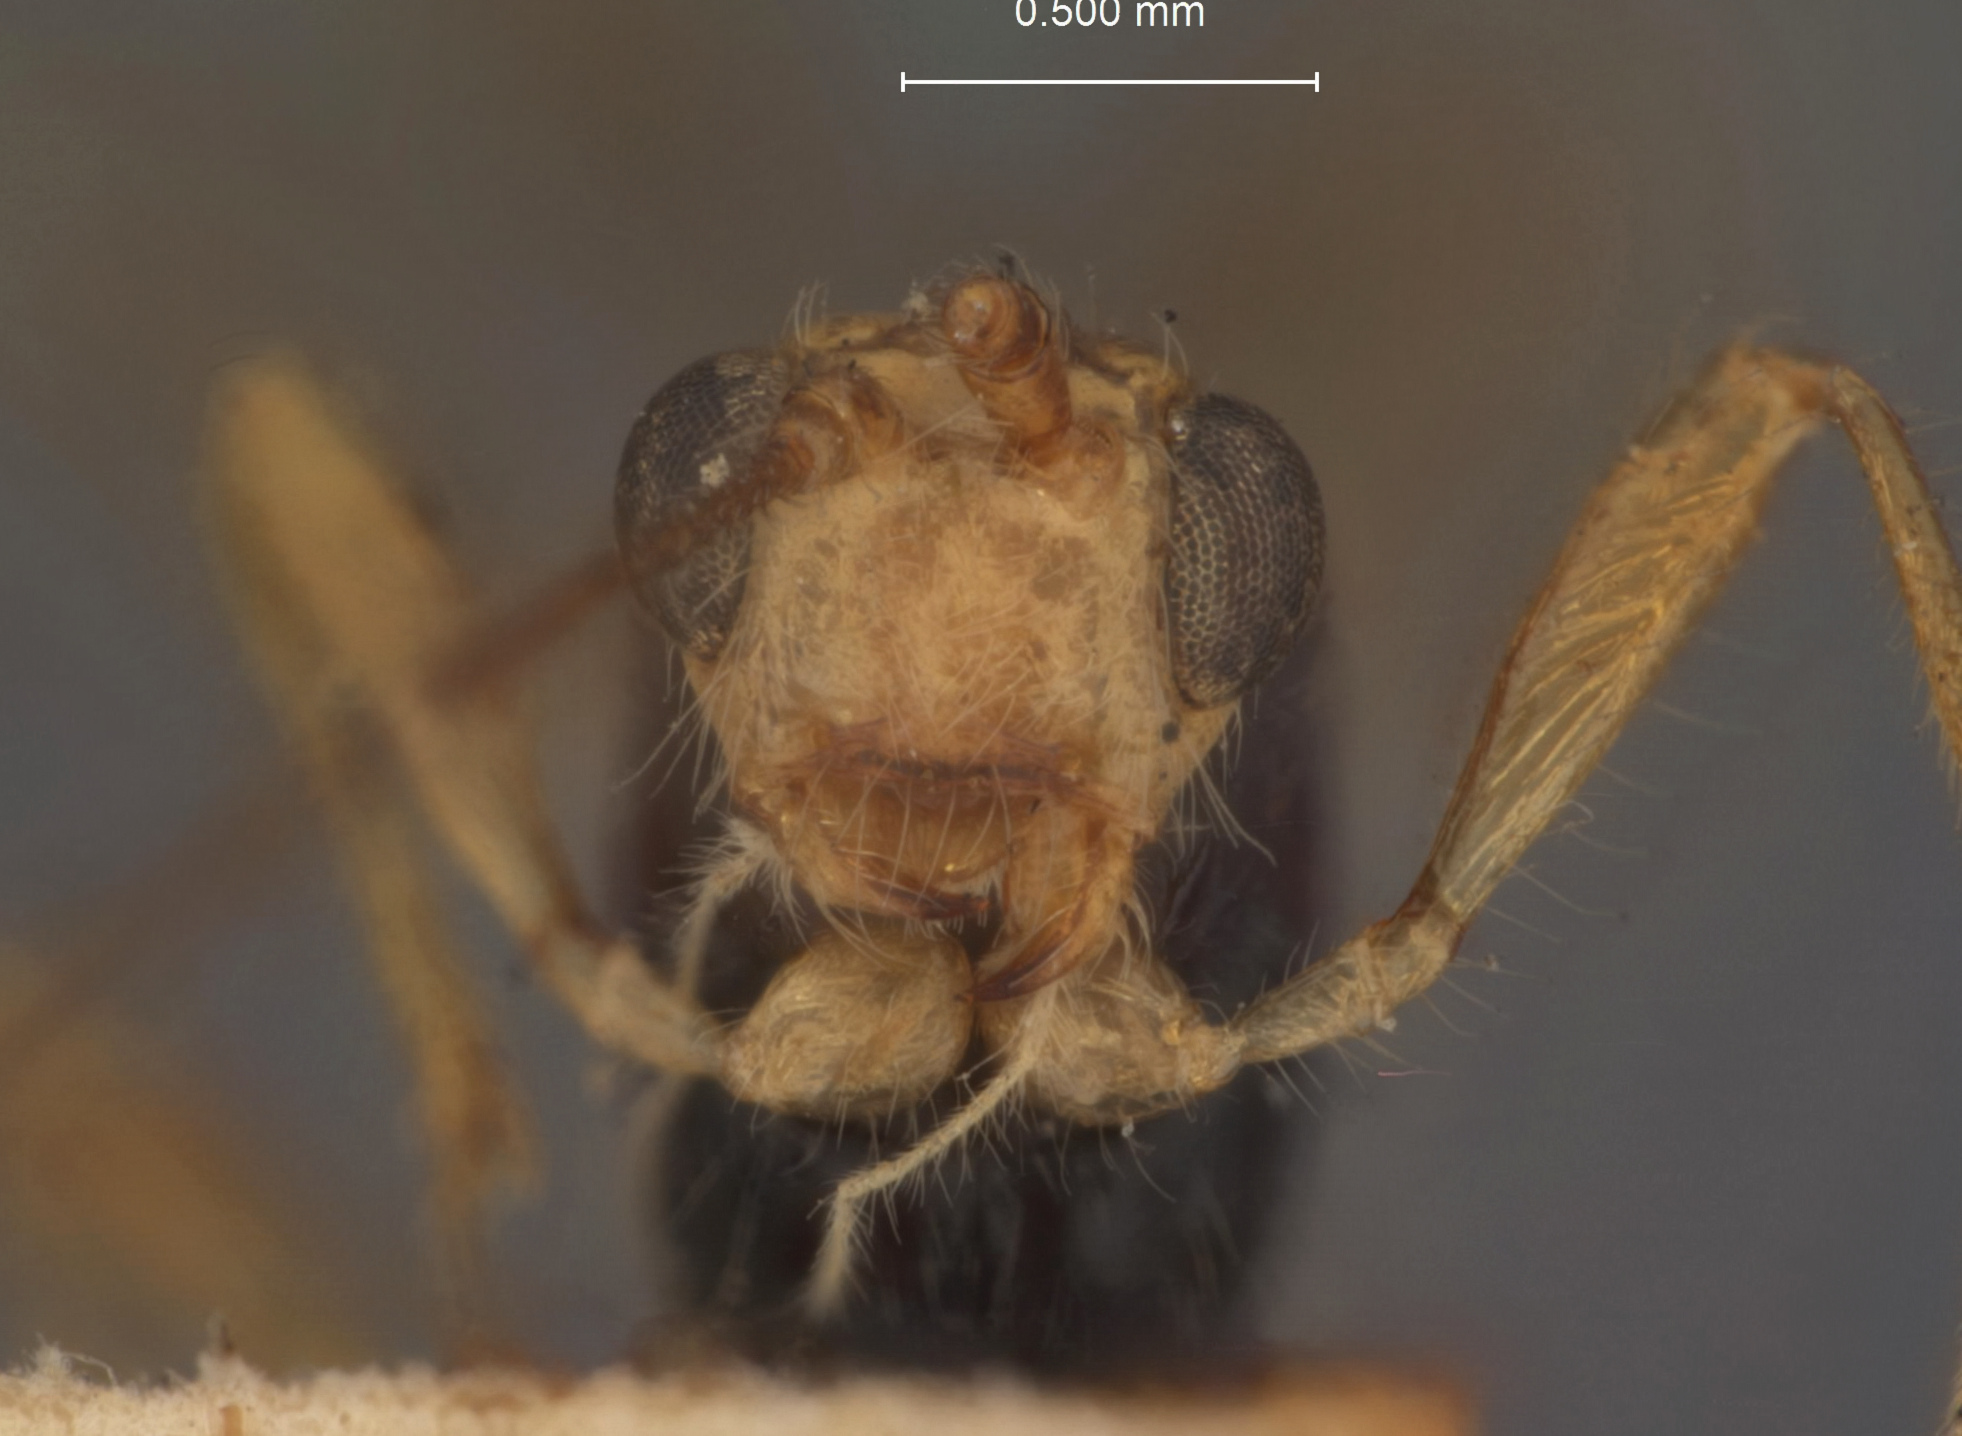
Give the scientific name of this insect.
Spathius erigone
